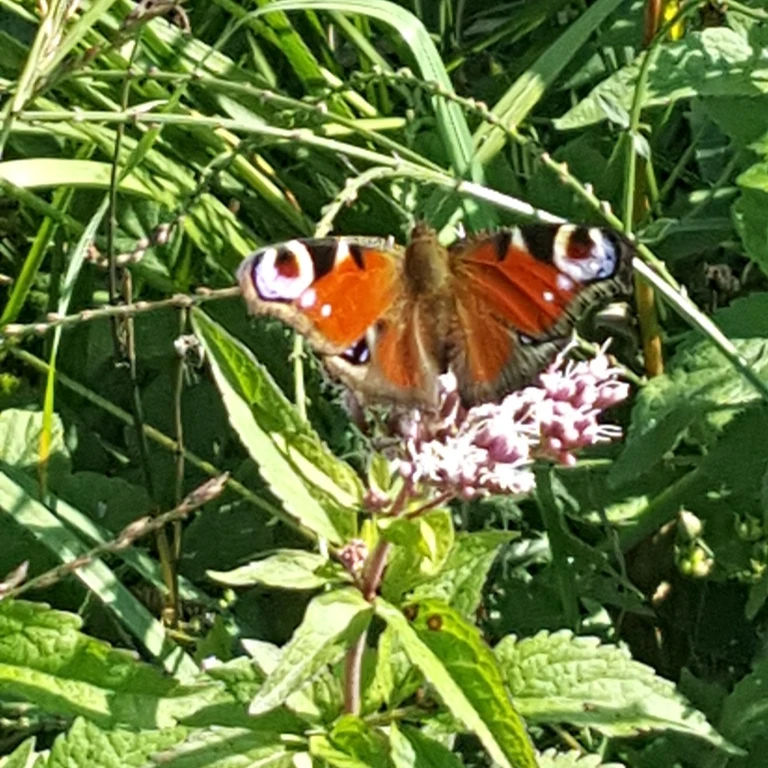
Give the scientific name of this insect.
Aglais io
